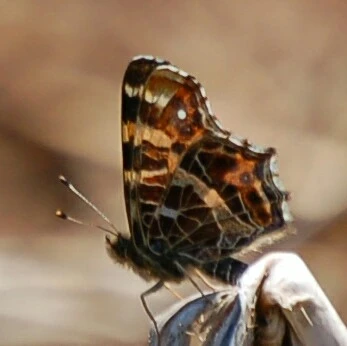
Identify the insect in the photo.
Araschnia levana
